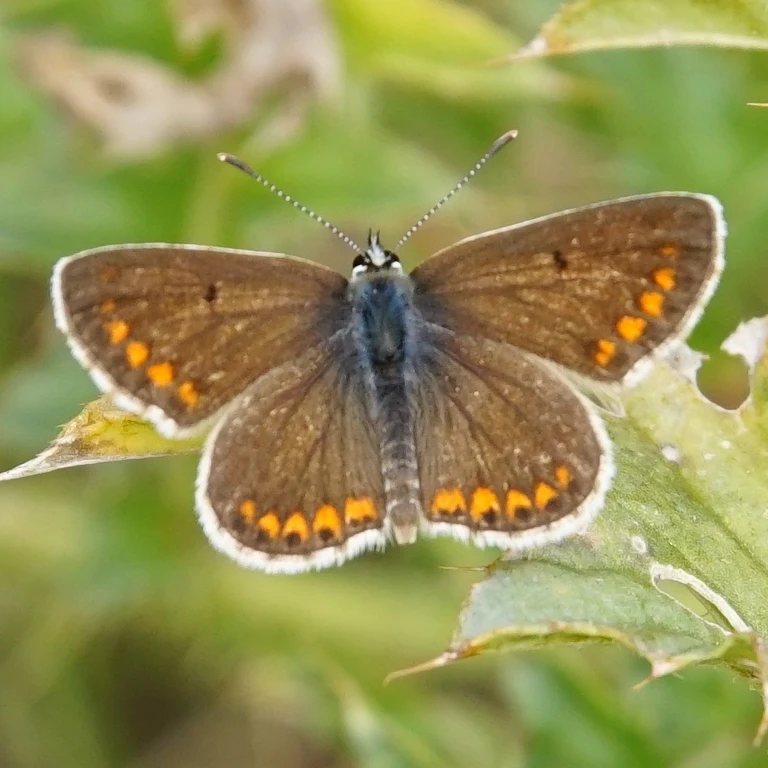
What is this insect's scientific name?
Aricia agestis/artaxerxes
